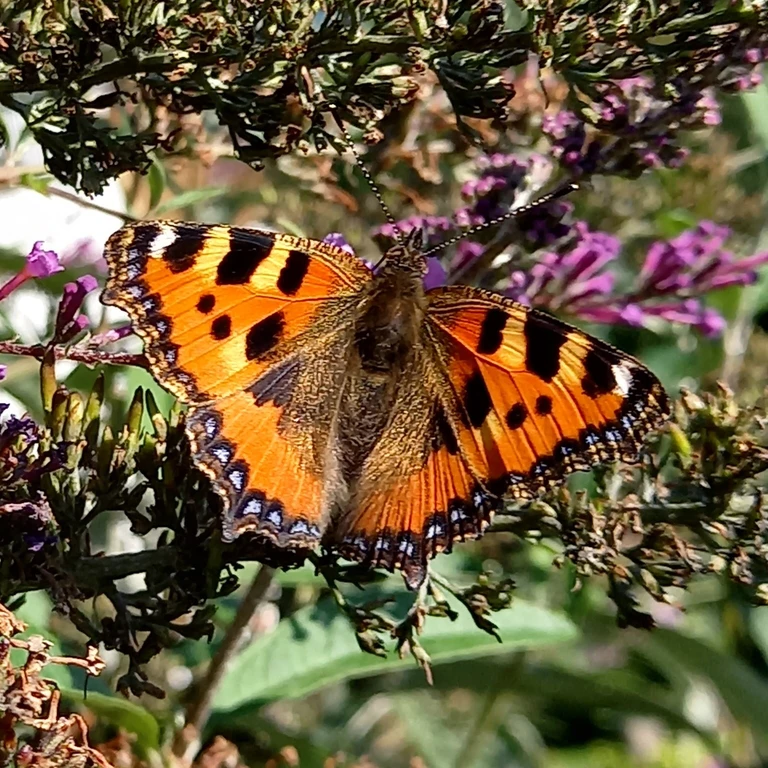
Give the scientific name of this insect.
Aglais urticae
